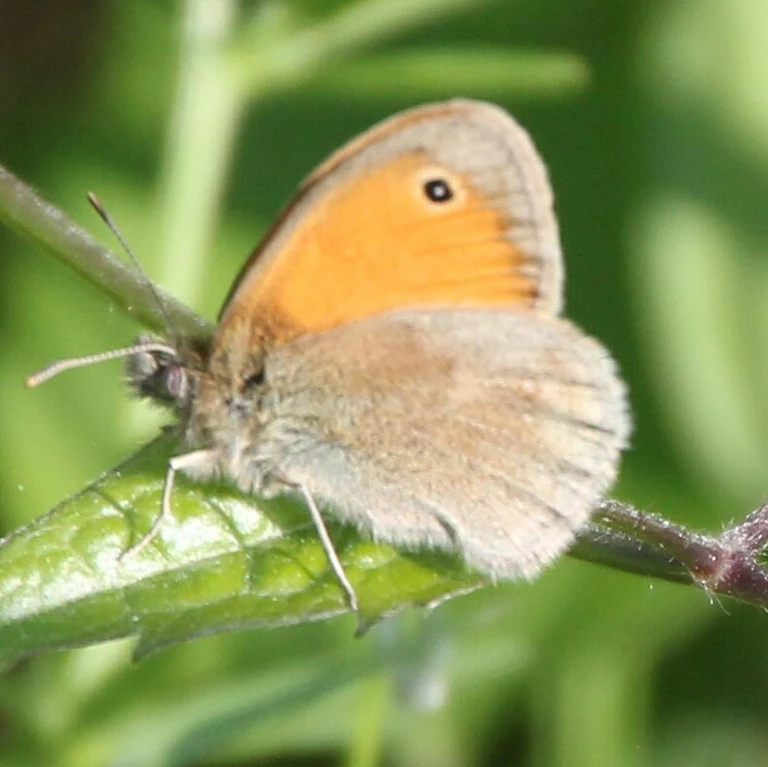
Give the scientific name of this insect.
Coenonympha pamphilus
